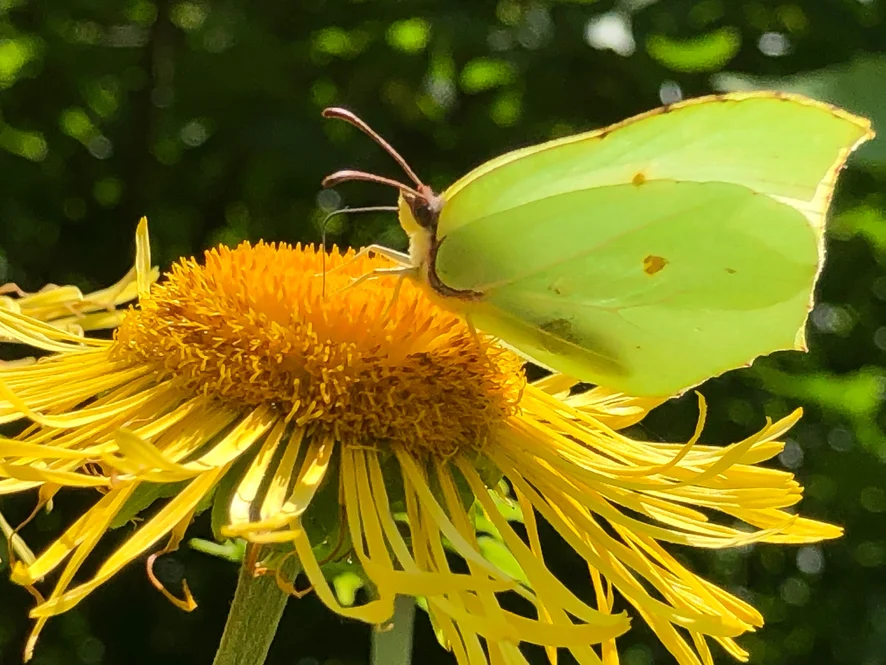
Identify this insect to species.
Gonepteryx rhamni
